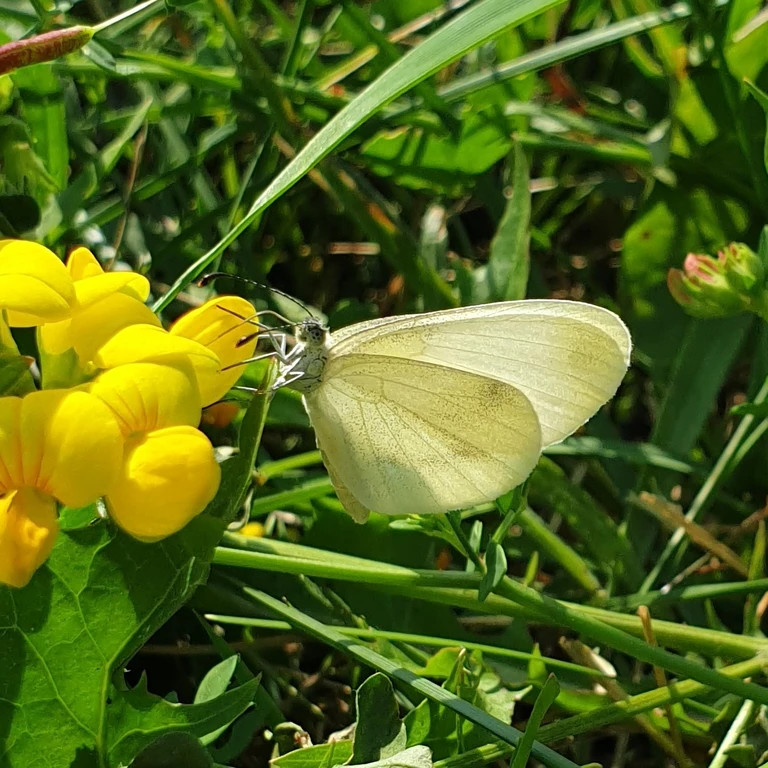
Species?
Leptidea sinapis/juvernica
